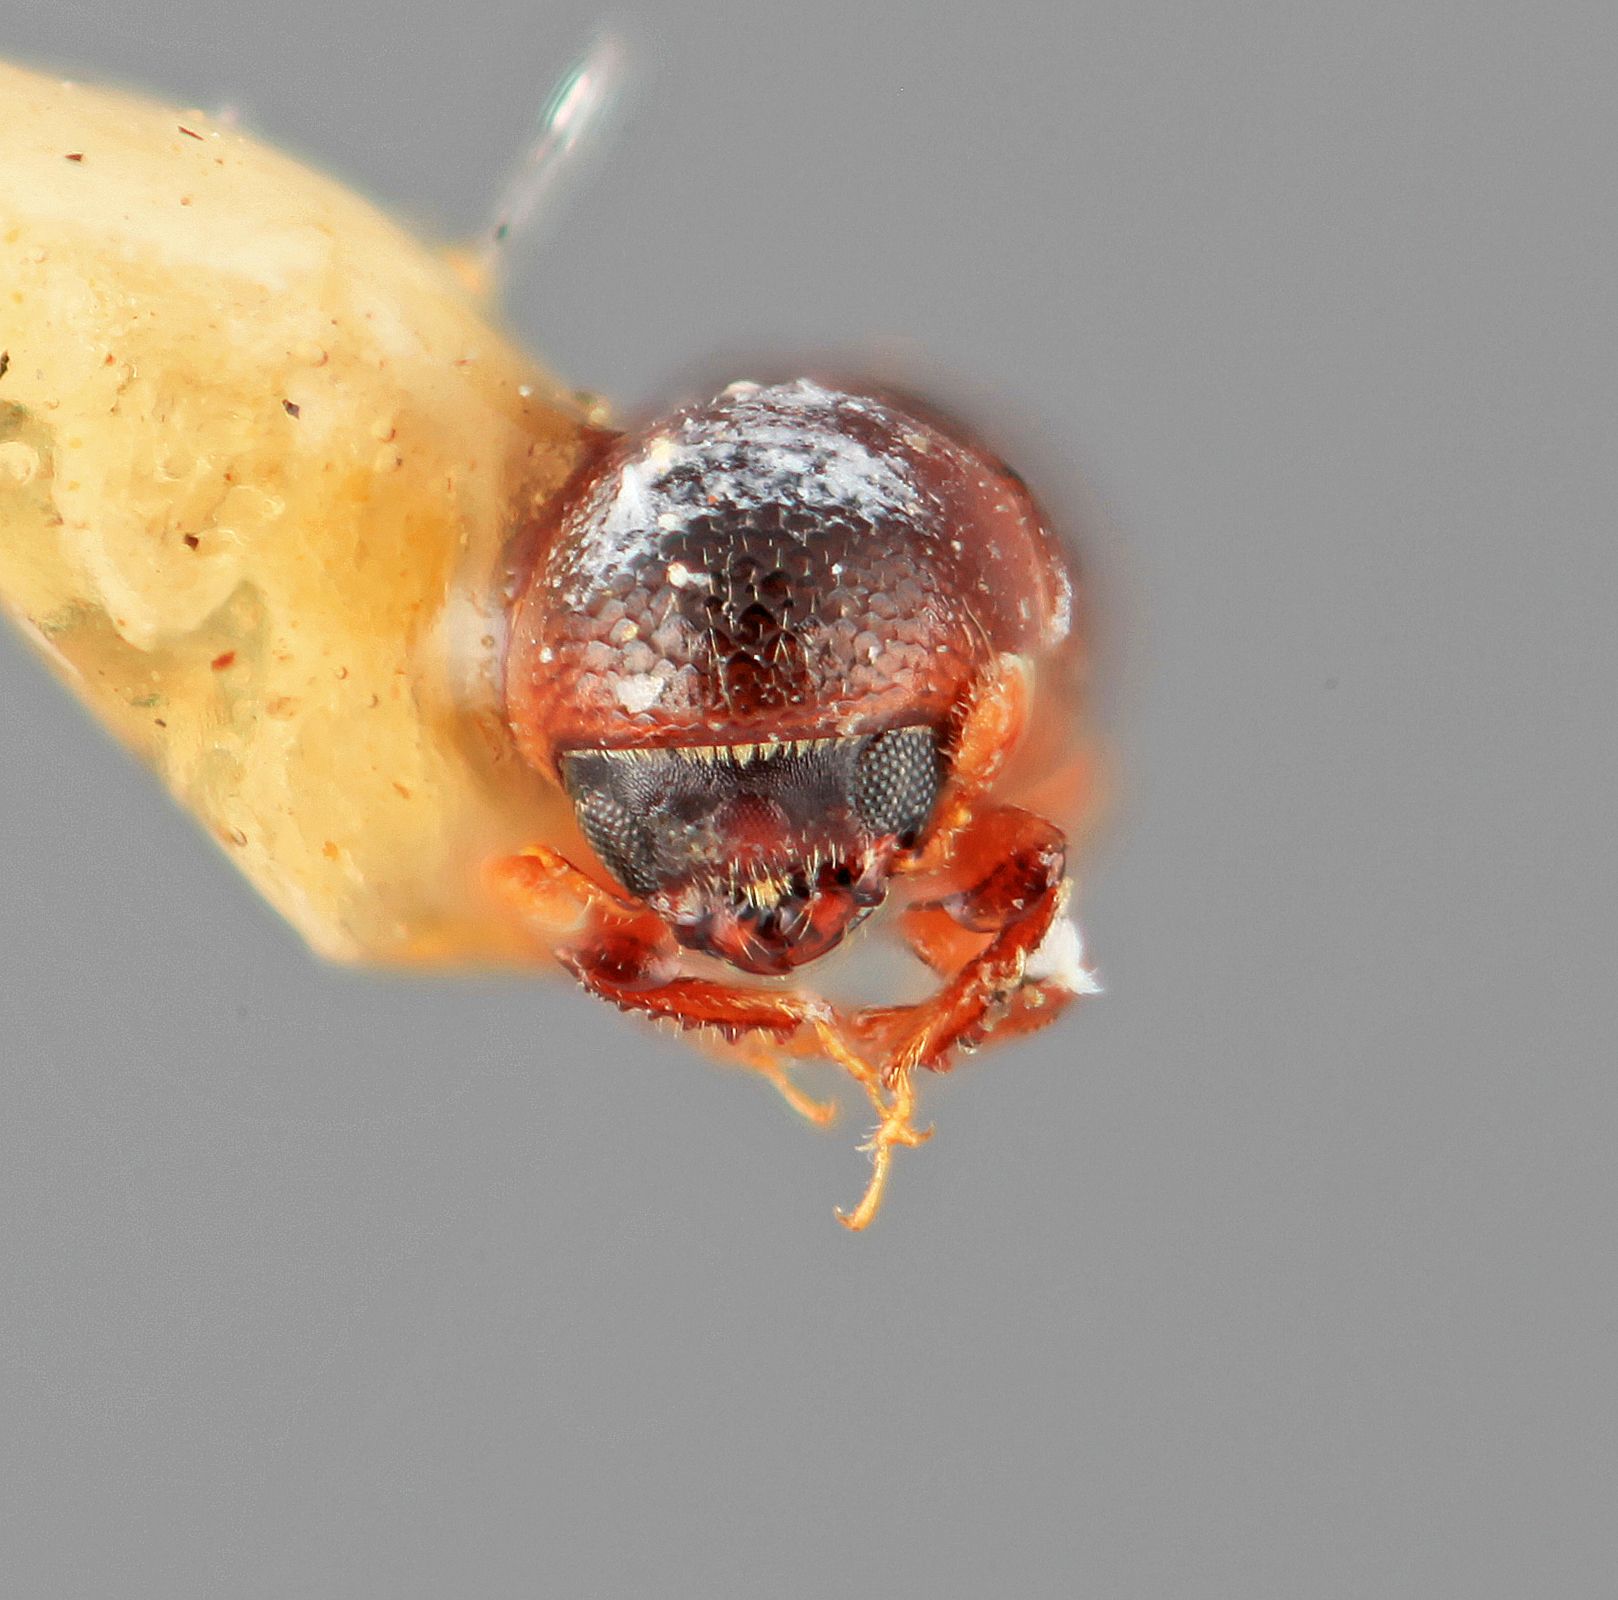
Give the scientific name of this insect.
Tricolus partilis
